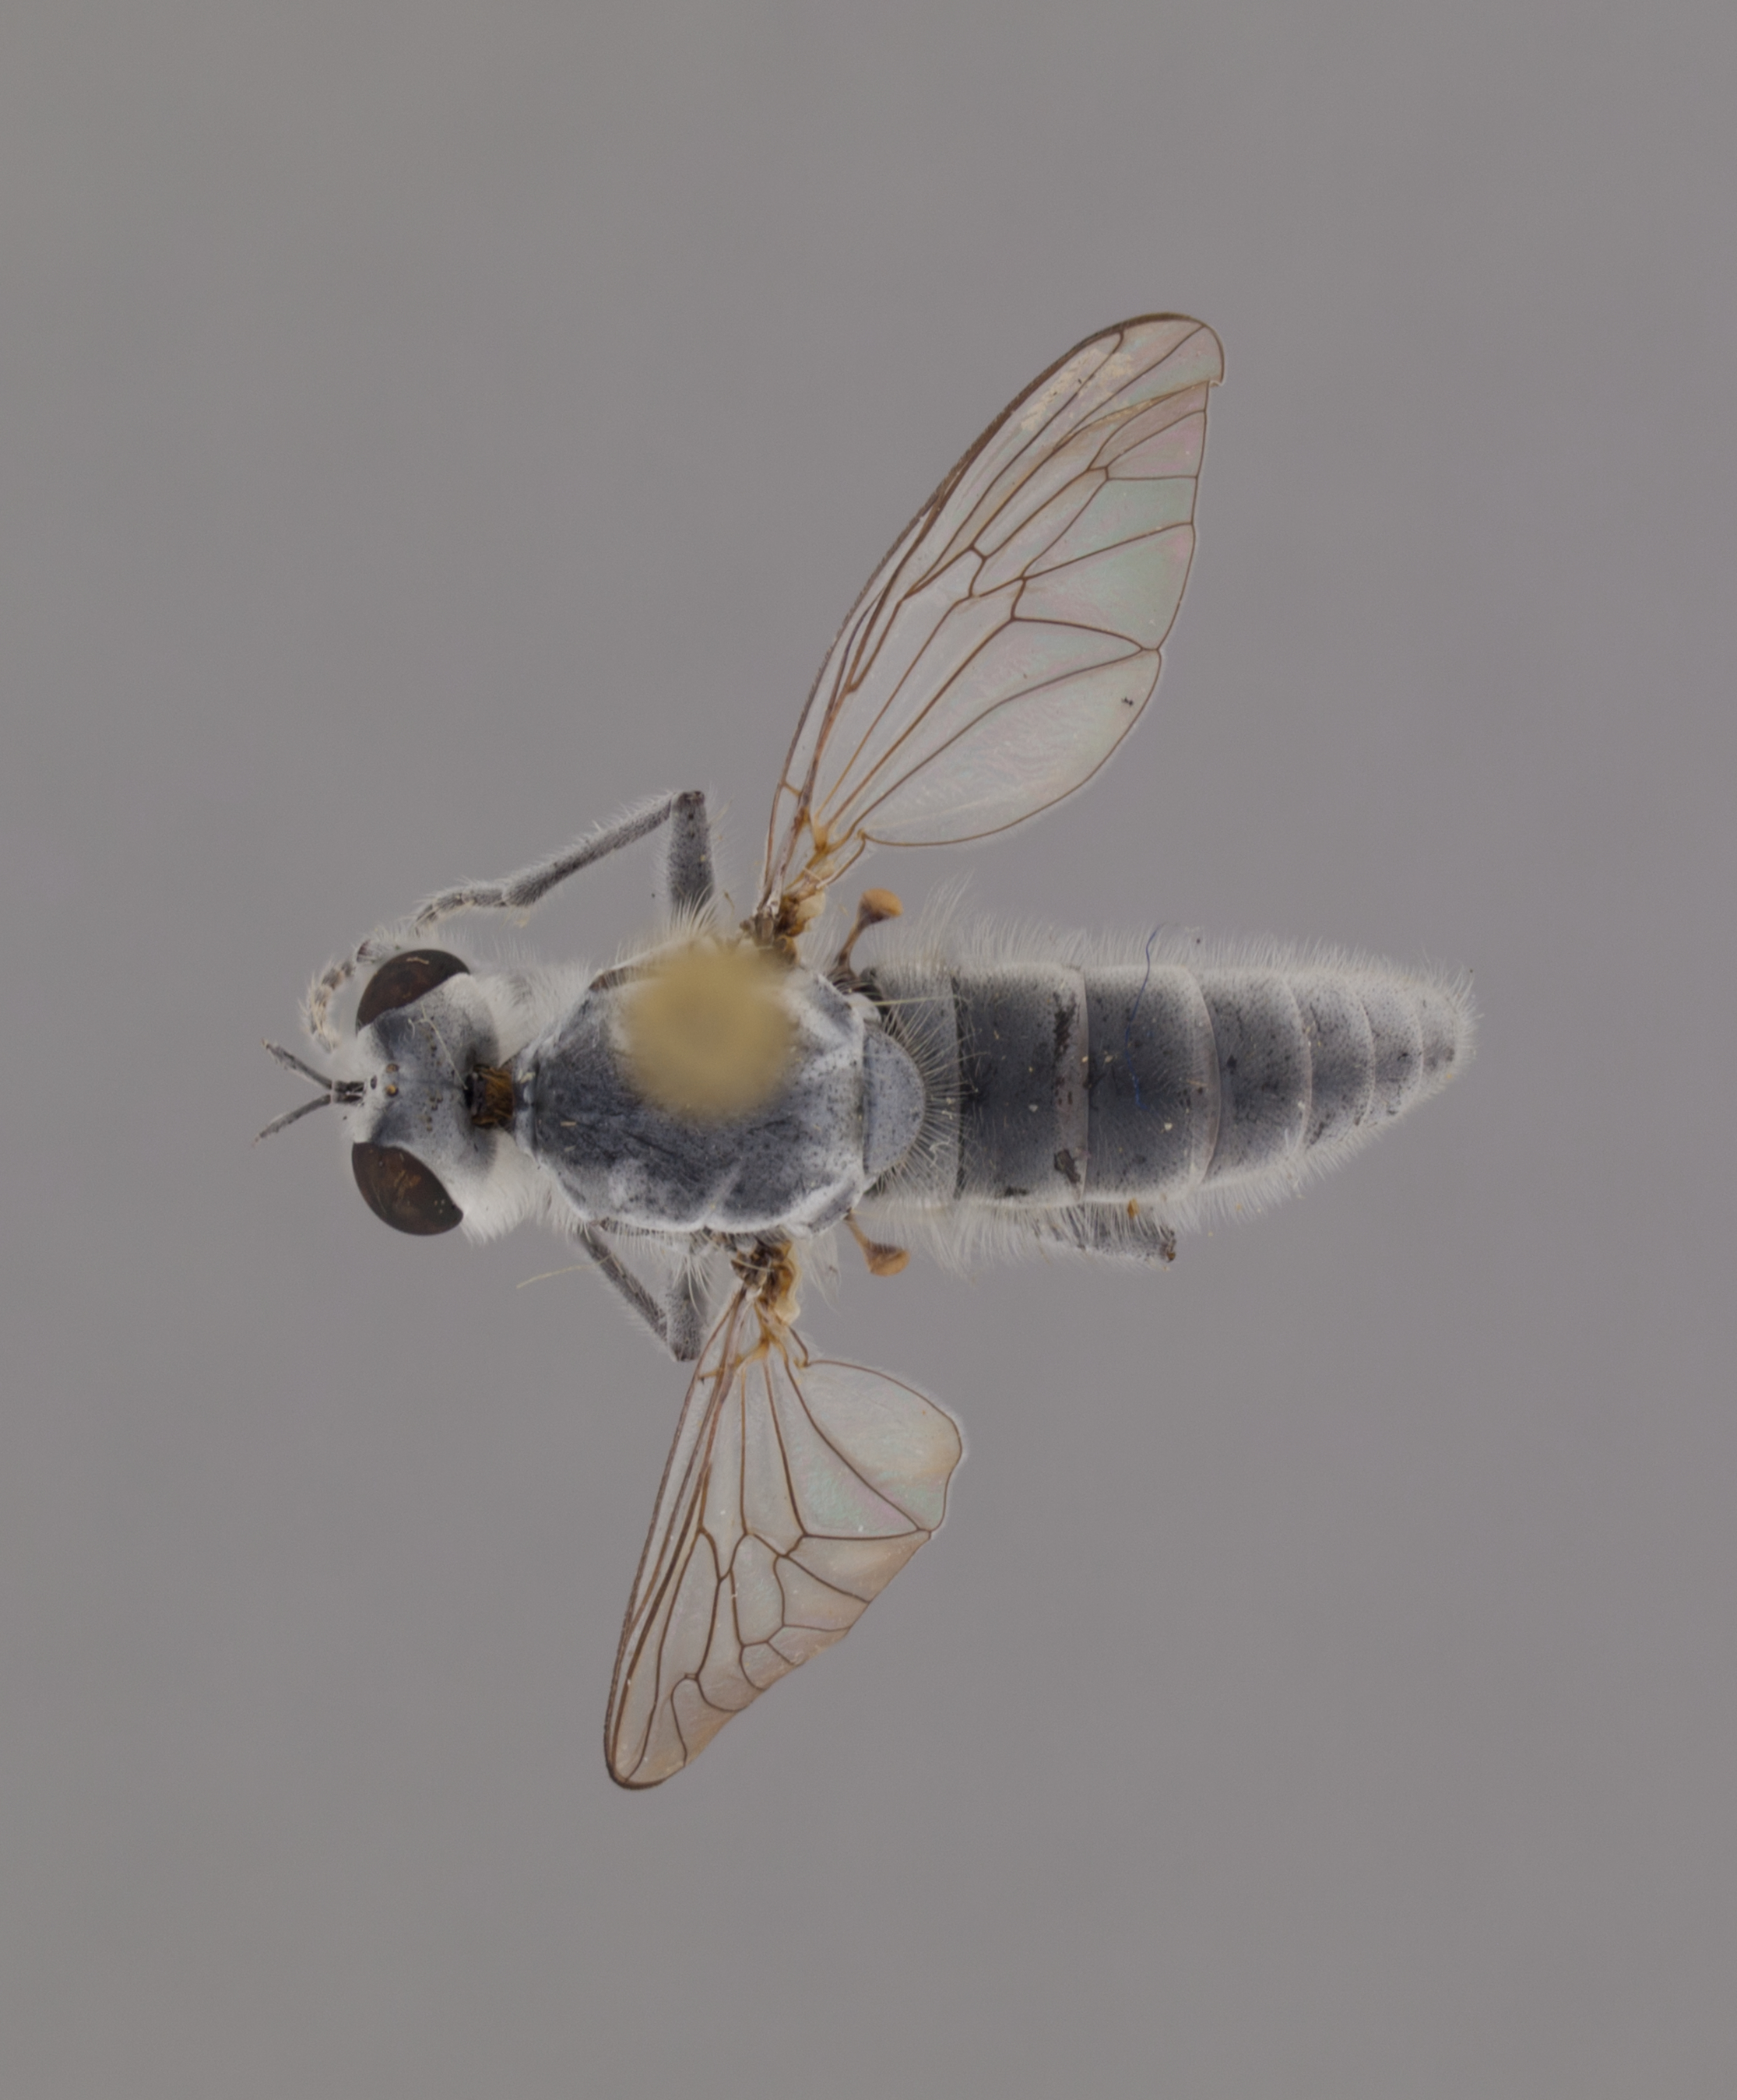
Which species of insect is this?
Clinopogon velatus
